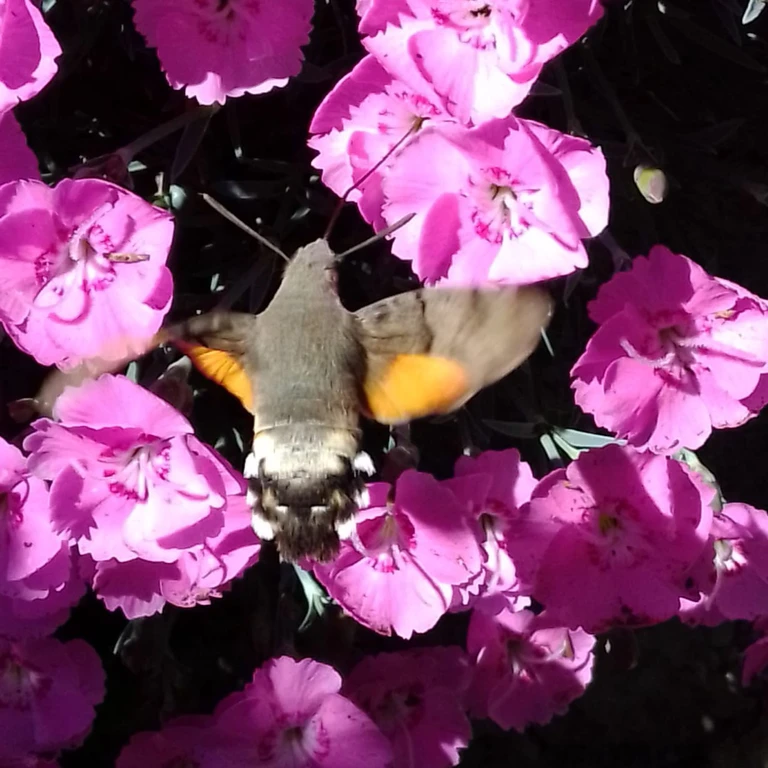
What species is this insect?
Macroglossum stellatarum
